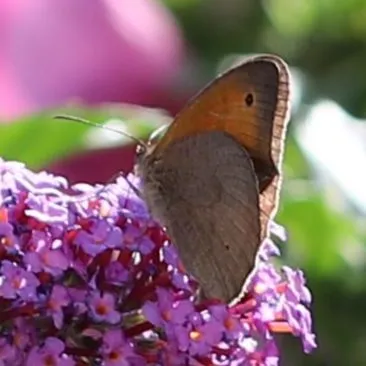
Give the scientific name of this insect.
Maniola jurtina
